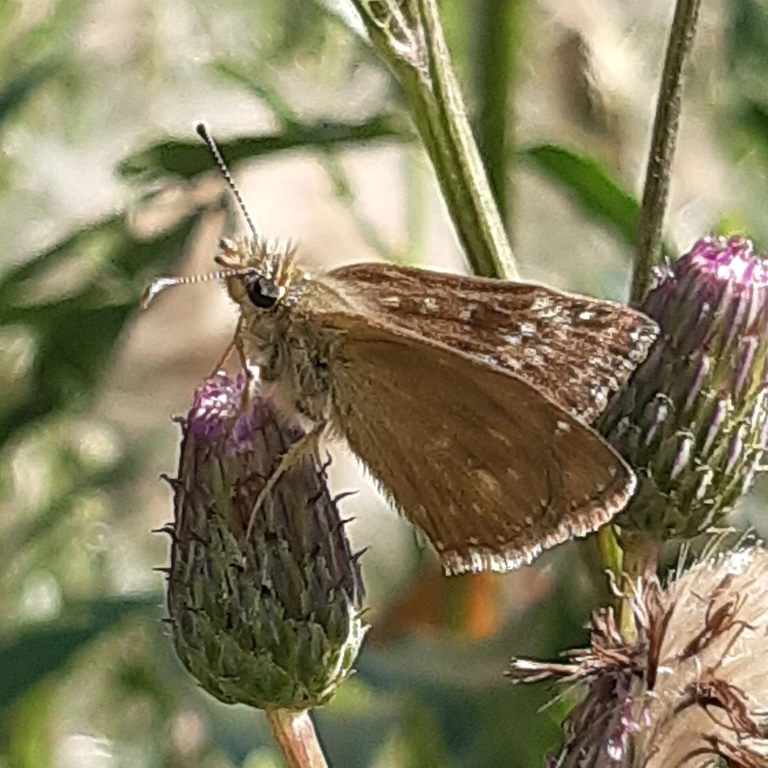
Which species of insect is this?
Erynnis tages
